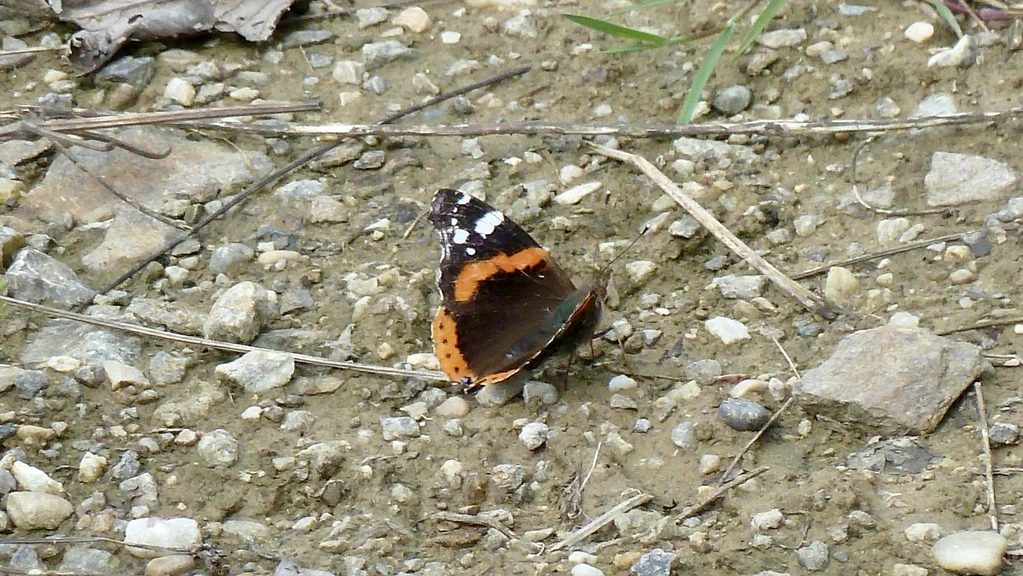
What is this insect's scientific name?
Vanessa atalanta
